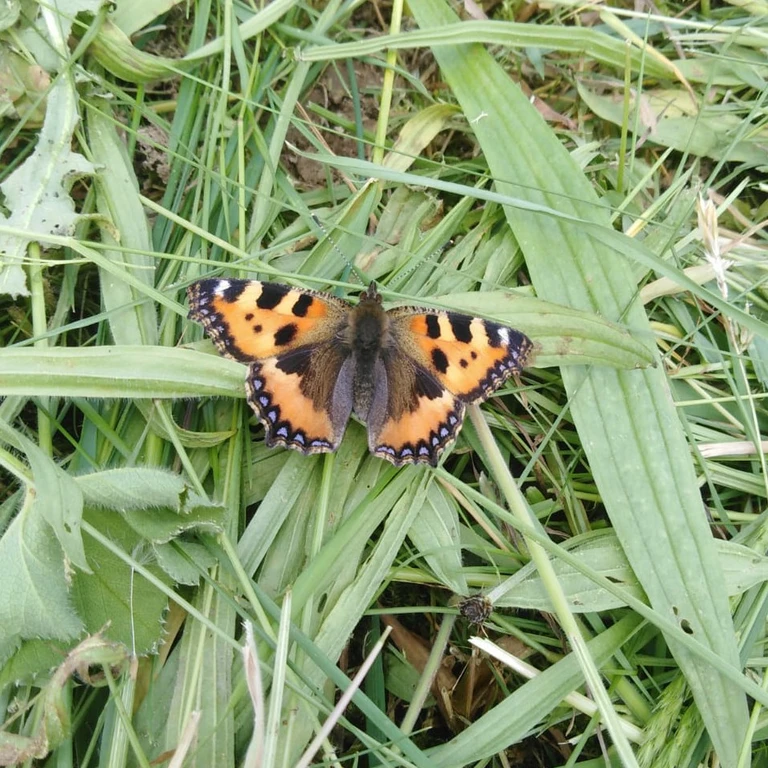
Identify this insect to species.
Aglais urticae
